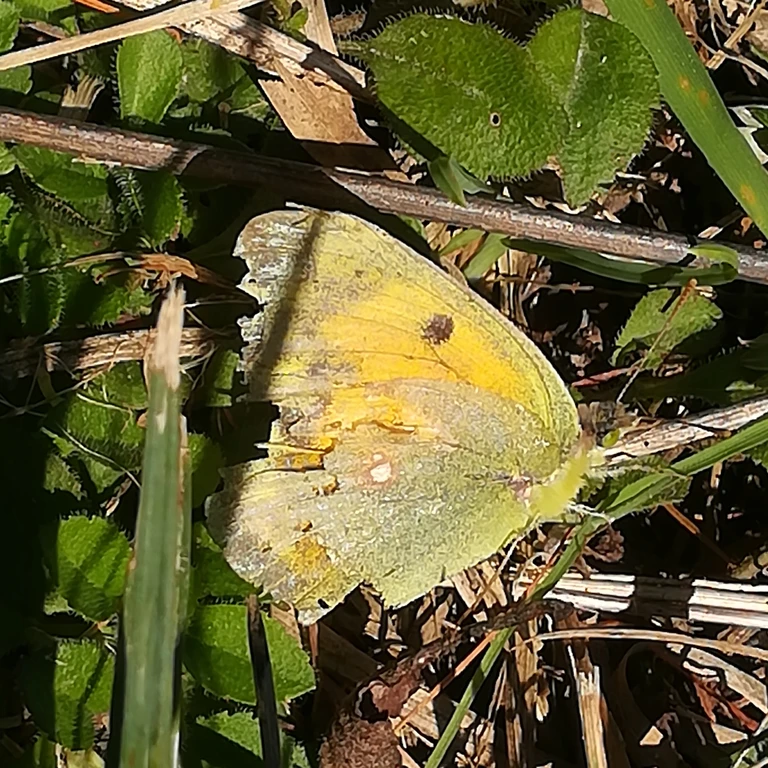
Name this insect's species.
Colias croceus
